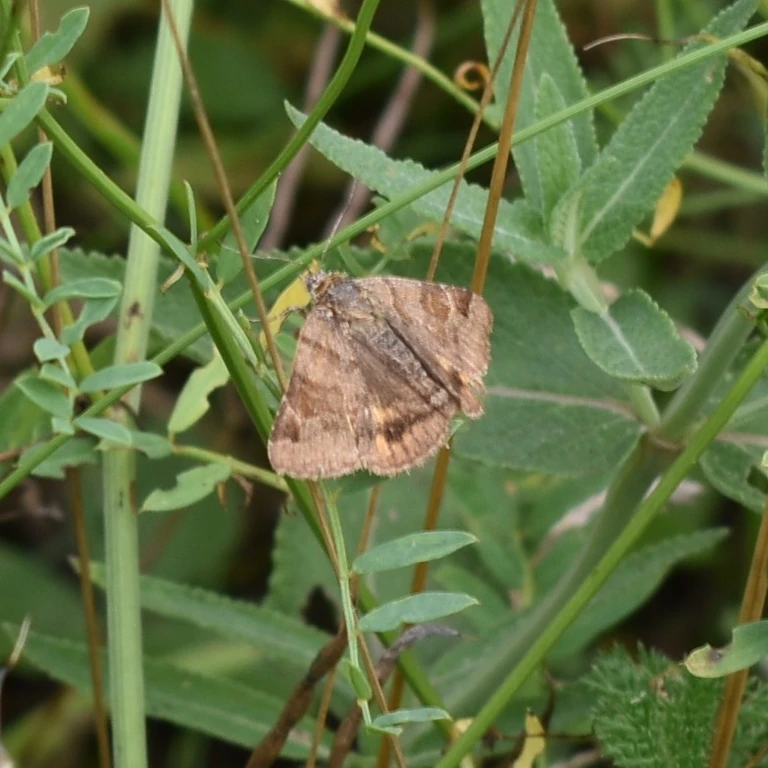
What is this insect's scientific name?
Euclidia glyphica
